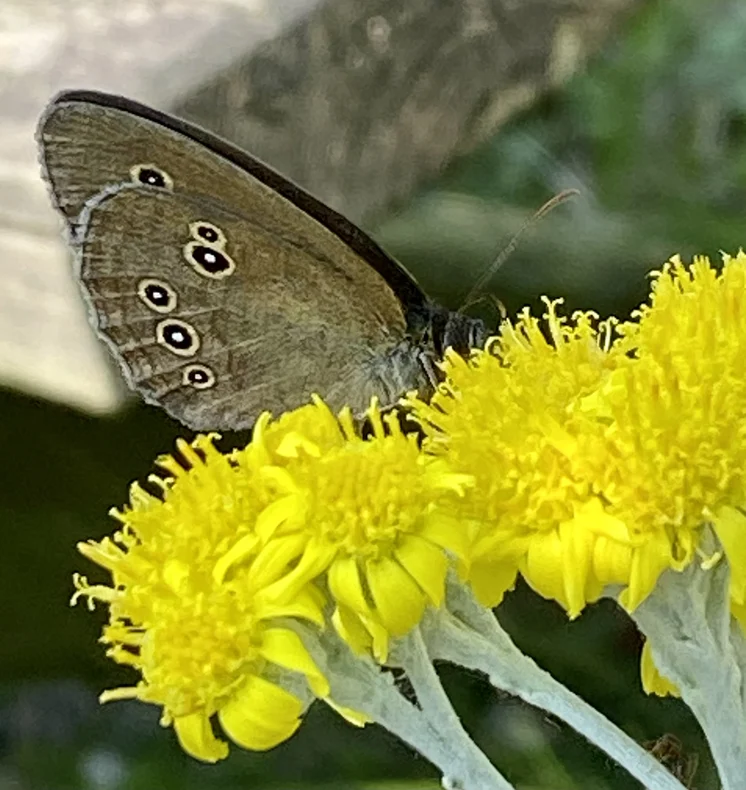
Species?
Aphantopus hyperantus
